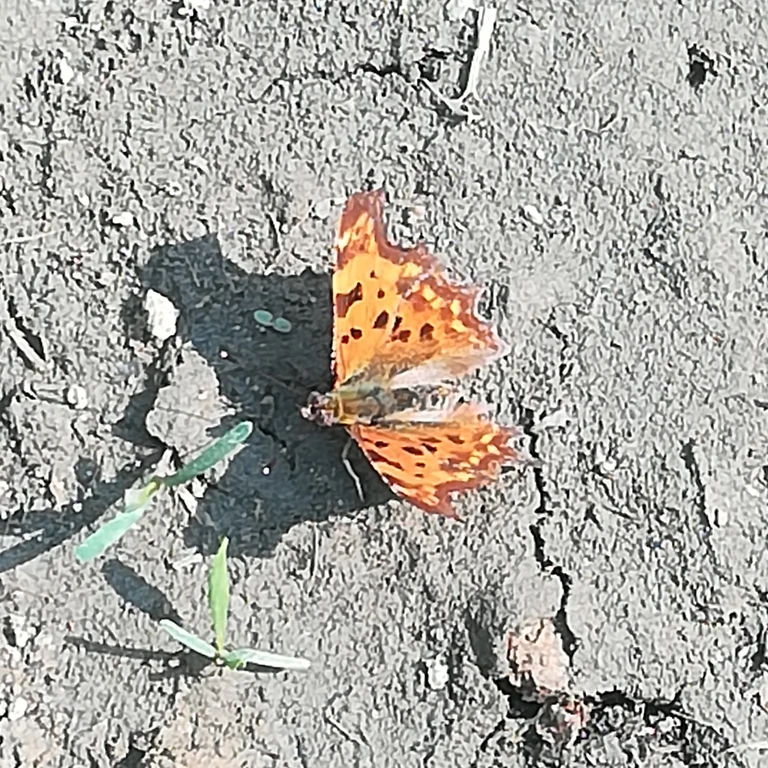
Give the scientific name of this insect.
Polygonia c-album
